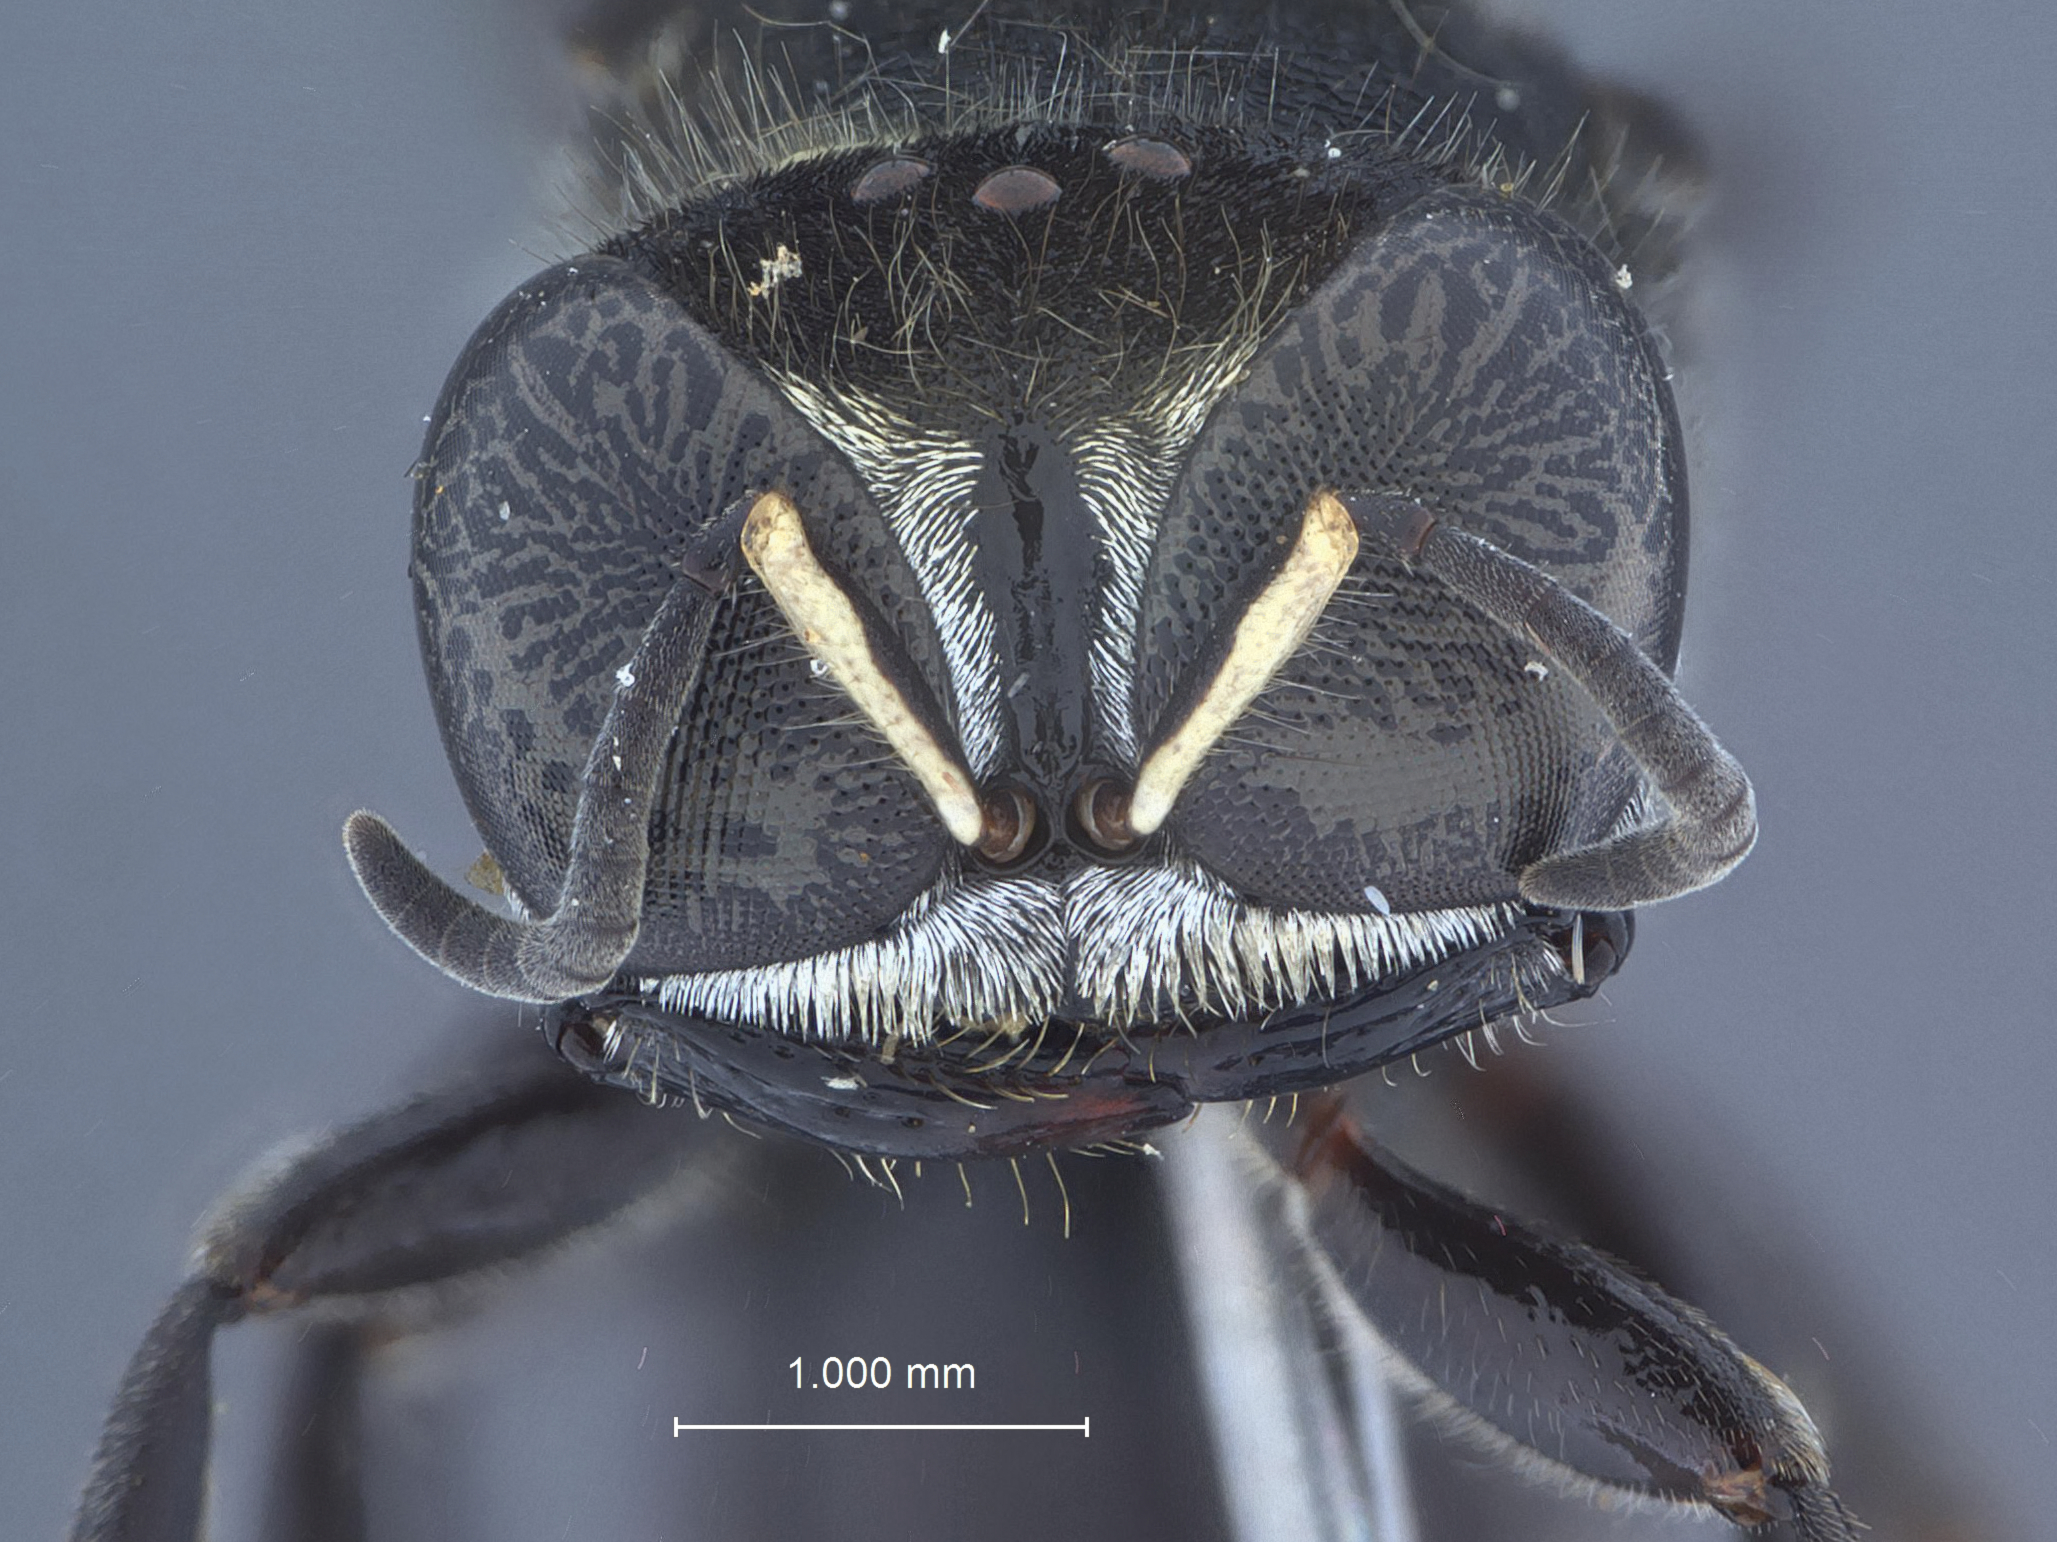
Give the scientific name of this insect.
Ectemnius dominicanus
